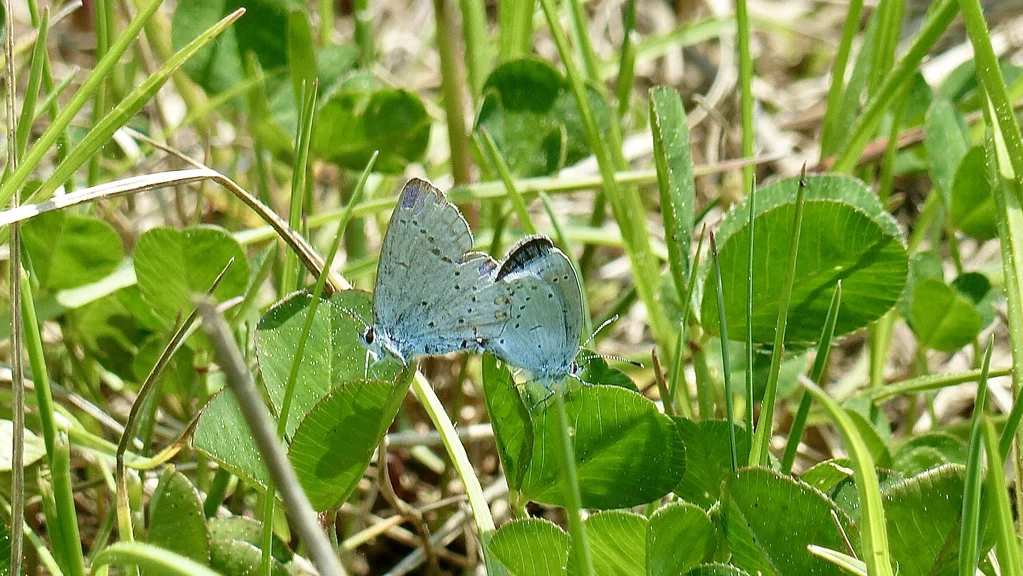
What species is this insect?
Cupido argiades (also Elkalyce argiades)
